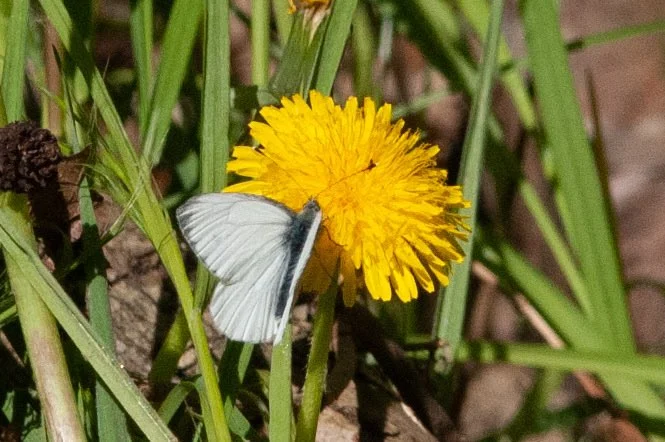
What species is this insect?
Pieris napi
